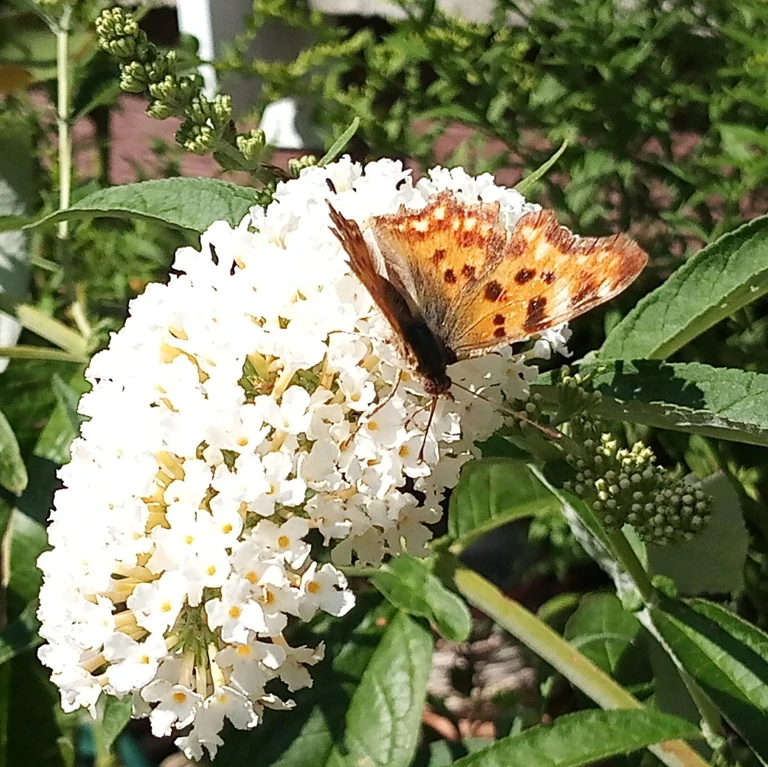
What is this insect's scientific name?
Polygonia c-album
